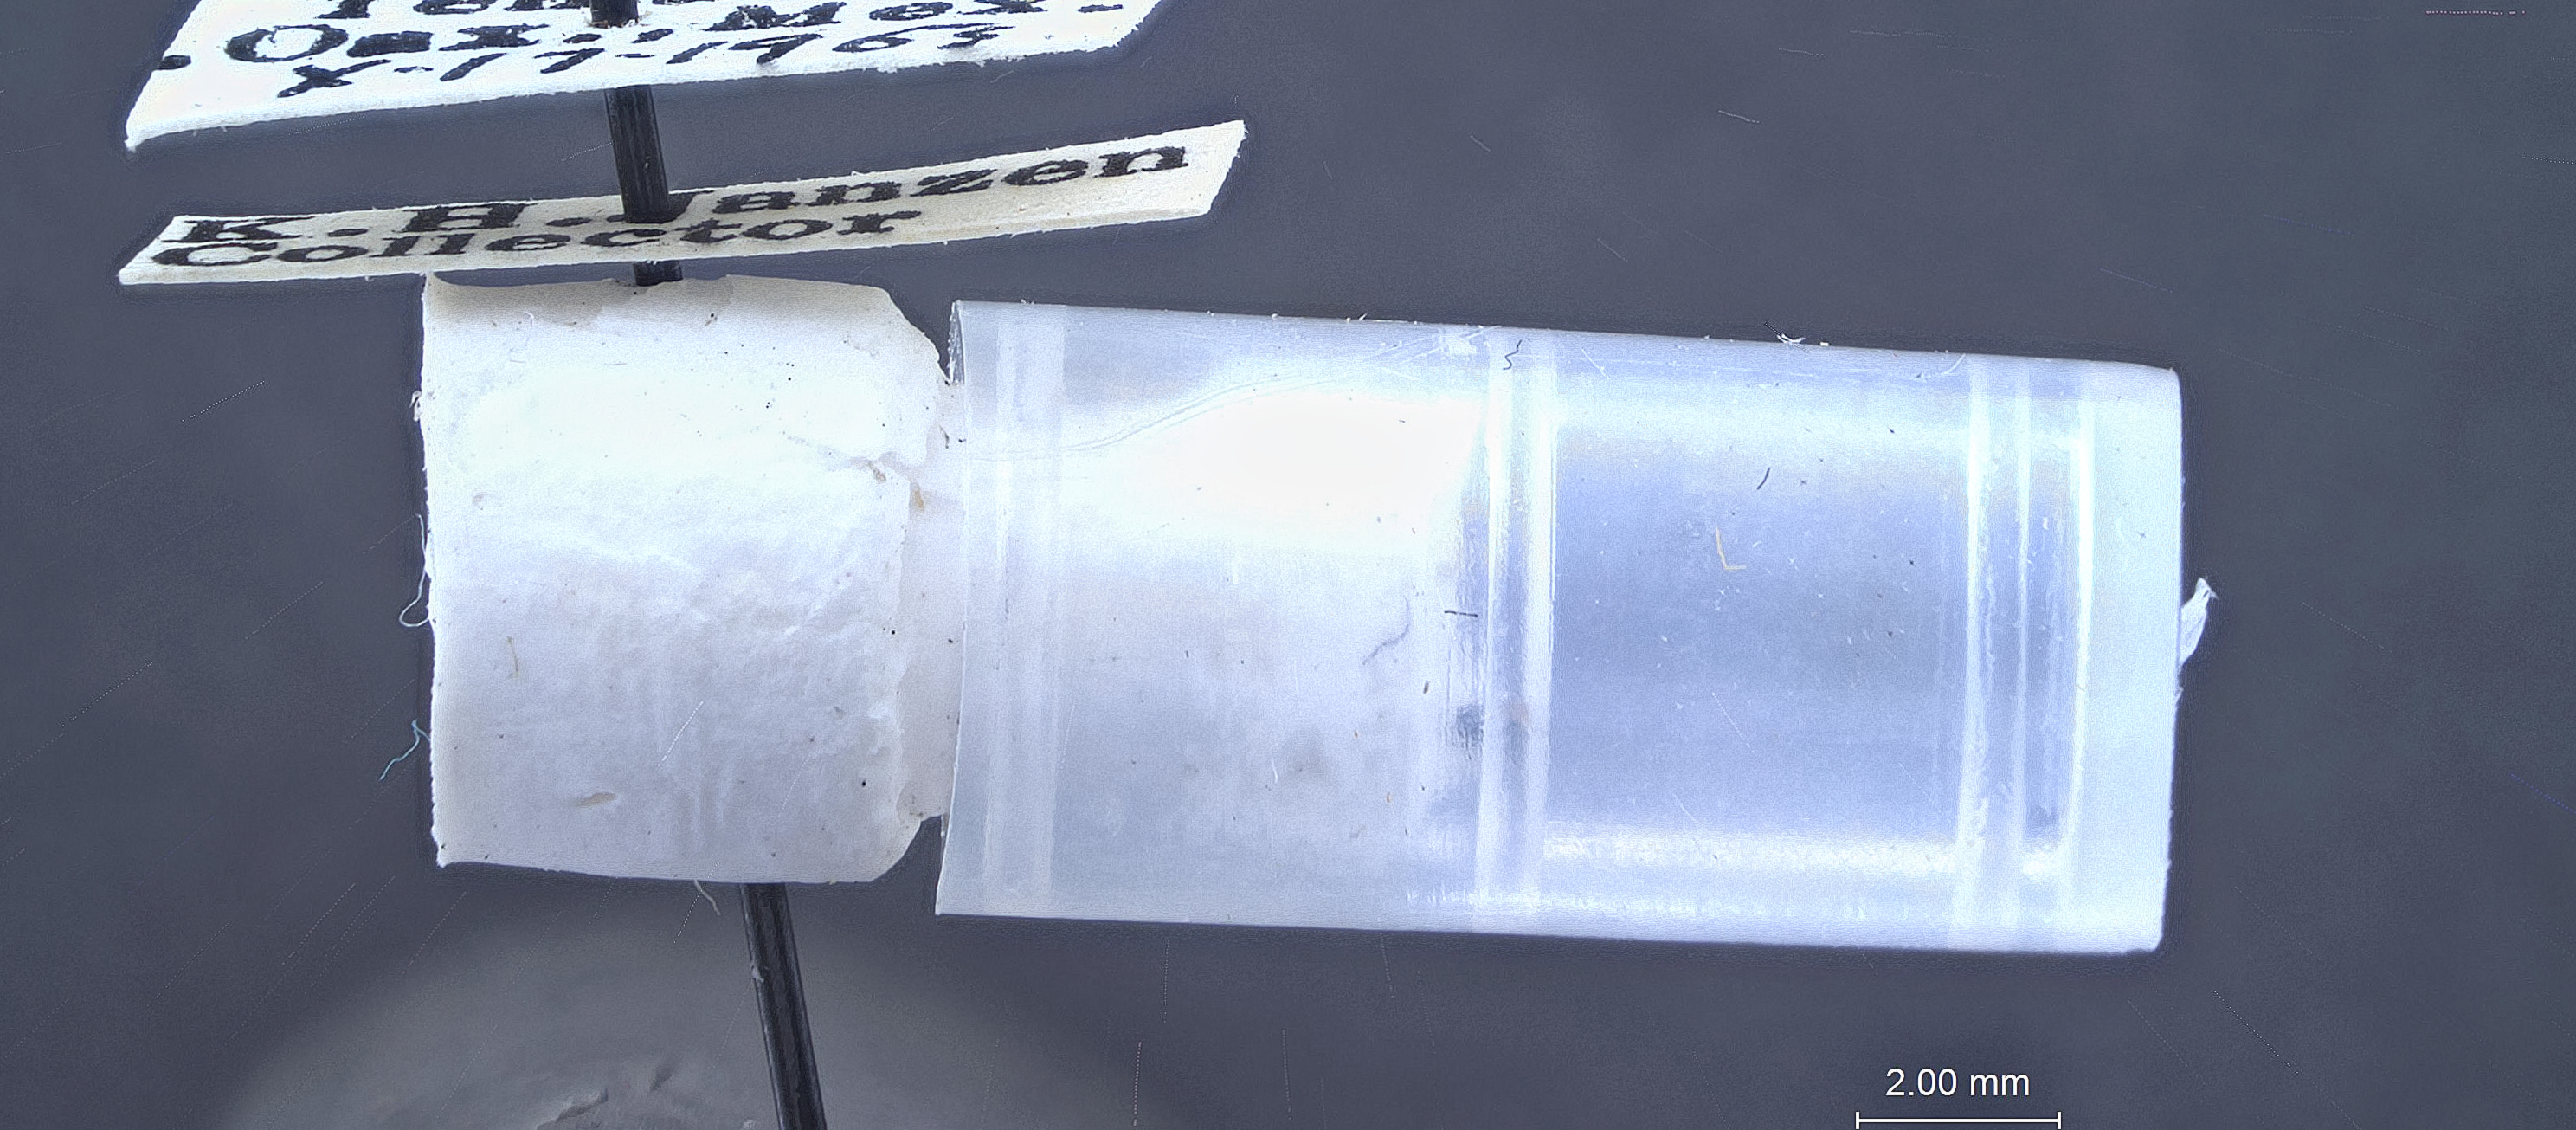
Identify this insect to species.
Pison oaxaca
